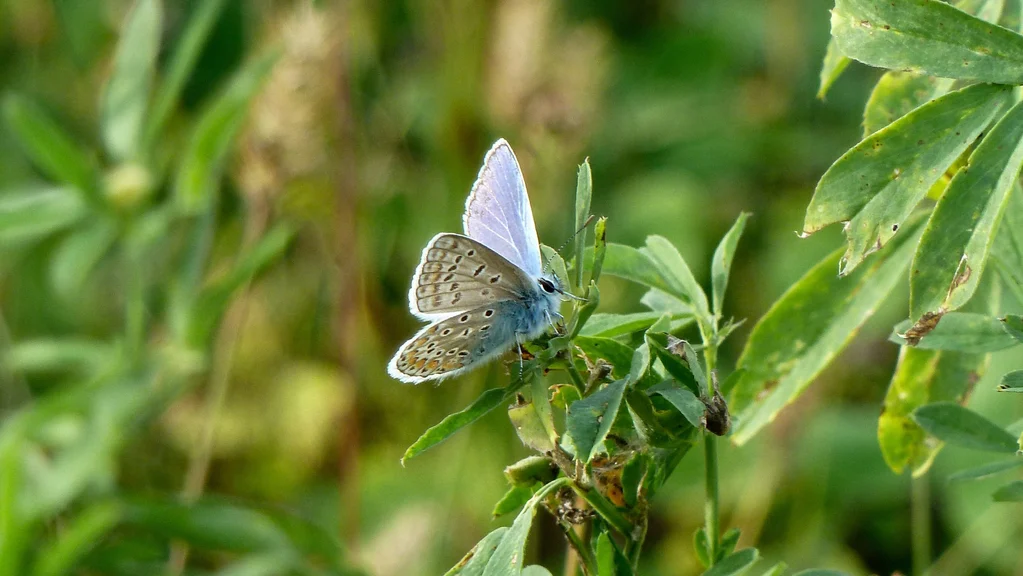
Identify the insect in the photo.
Polyommatus icarus
